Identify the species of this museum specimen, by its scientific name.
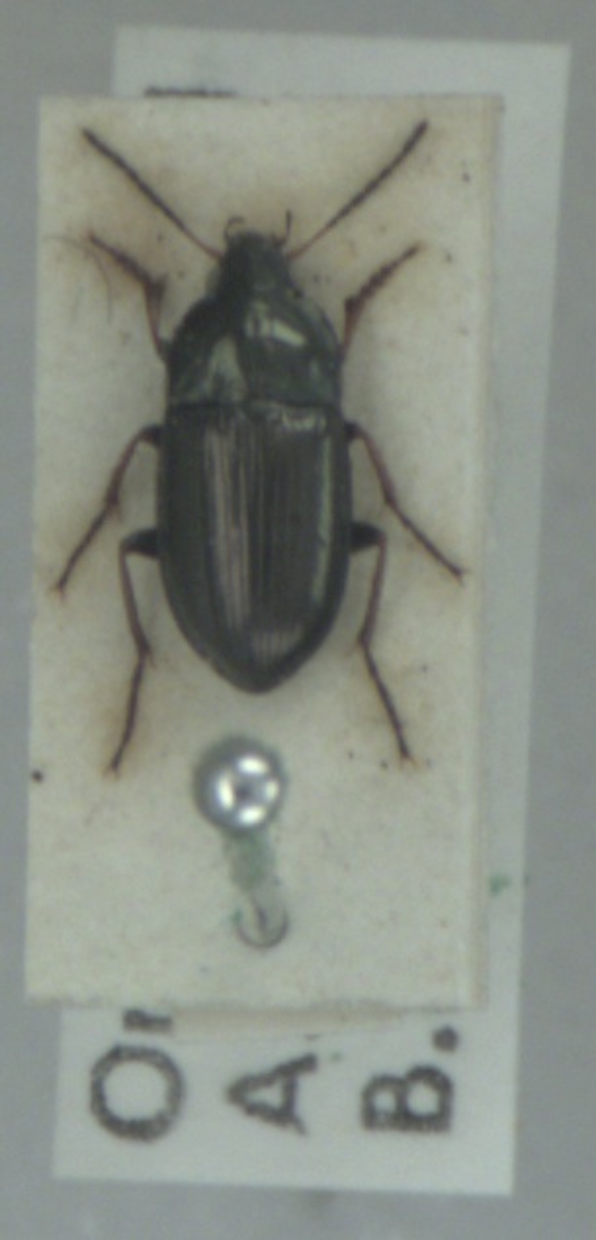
Amara plebeja
